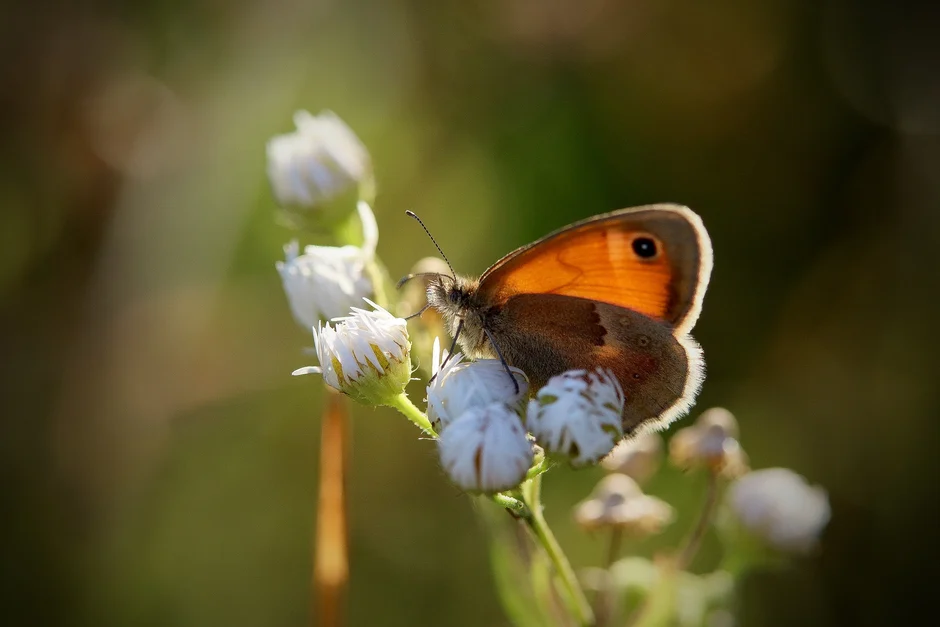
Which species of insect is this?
Coenonympha pamphilus
